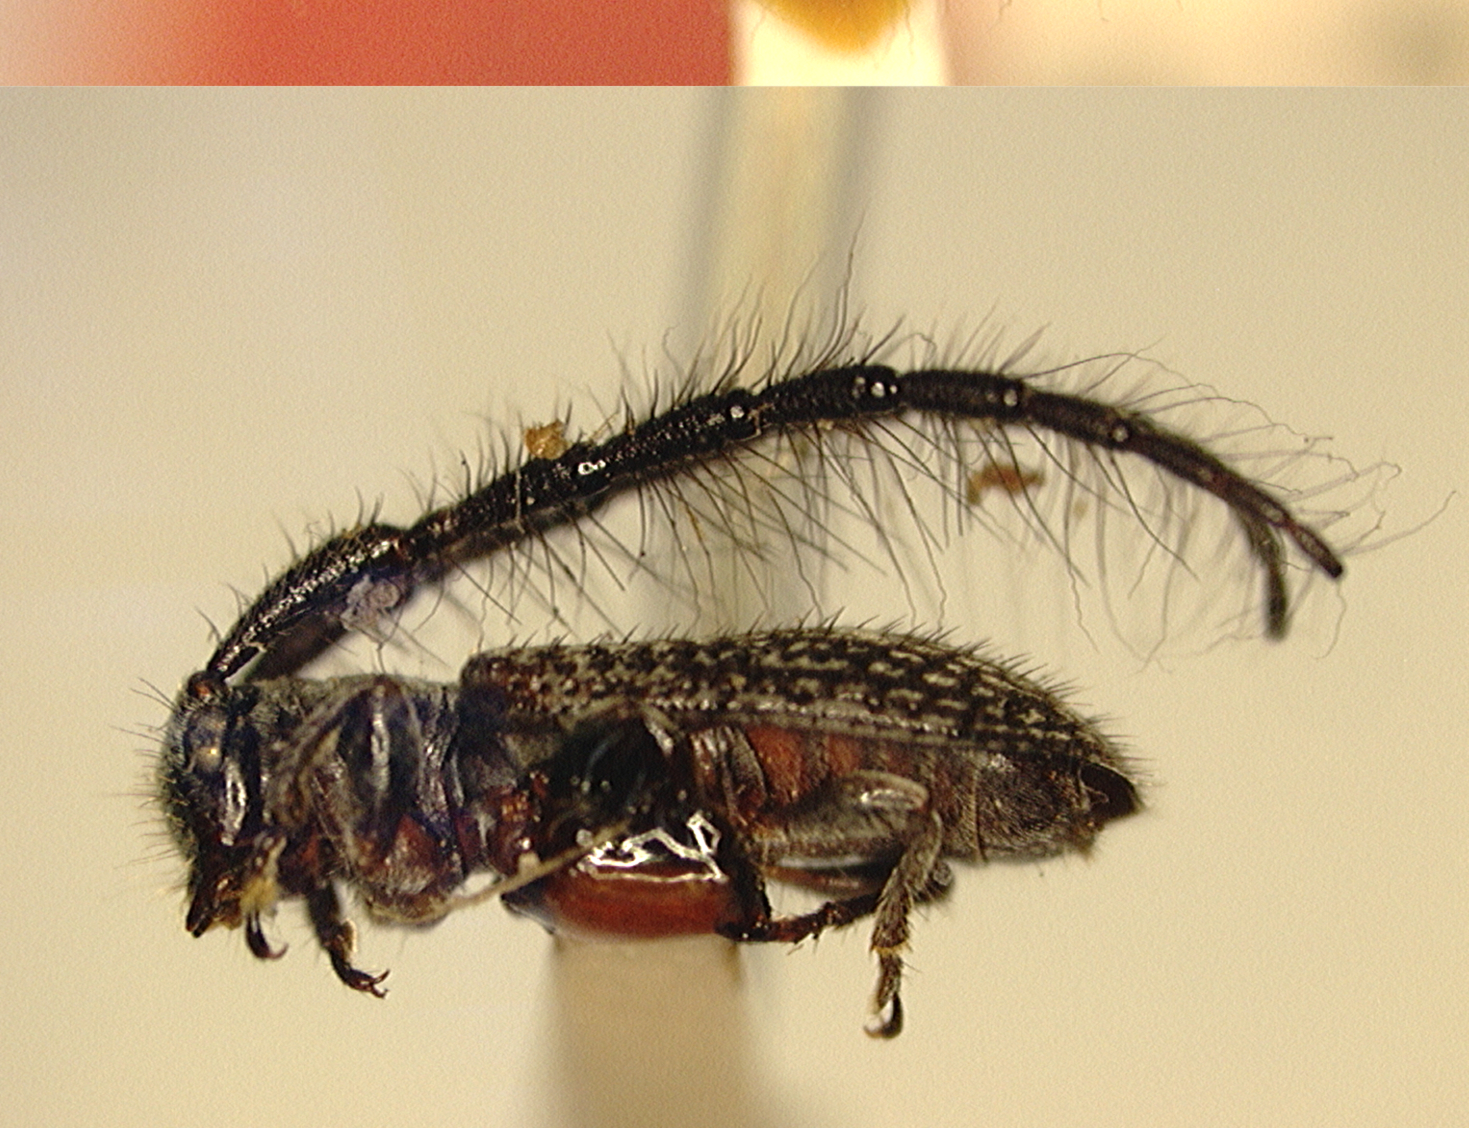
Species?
Ebaeides albopicta
